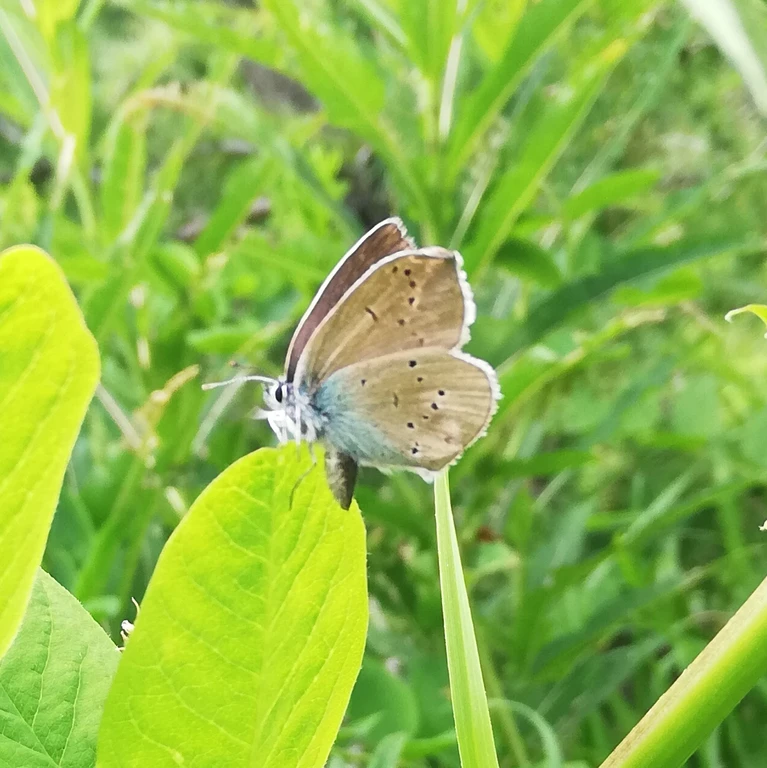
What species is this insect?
Cyaniris semiargus
